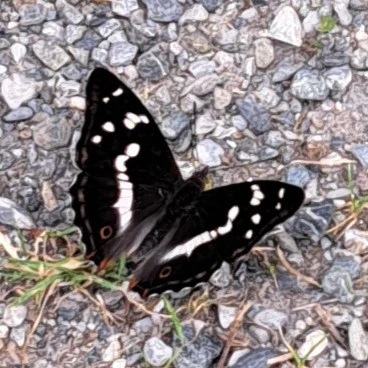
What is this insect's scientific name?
Apatura iris
